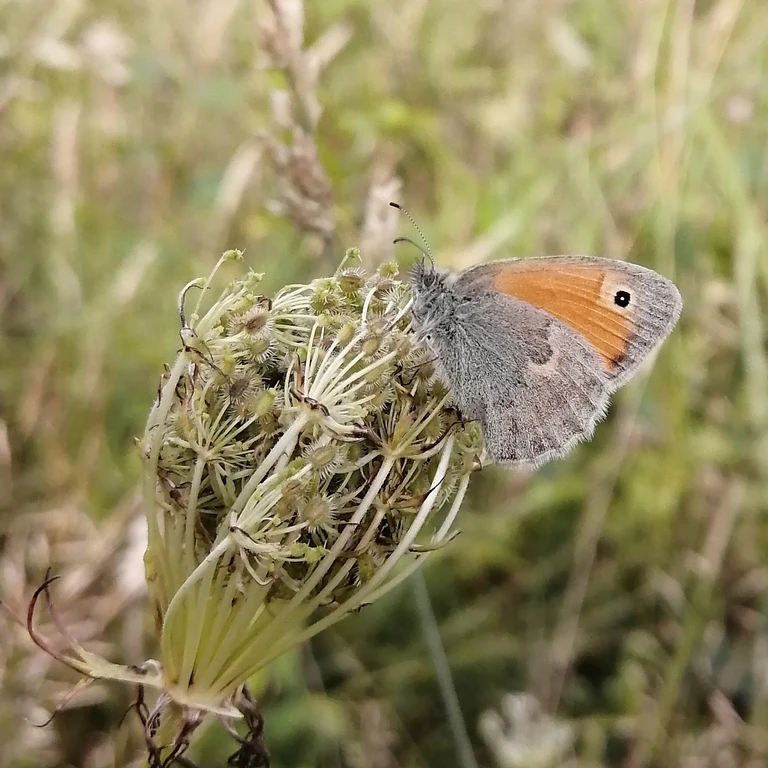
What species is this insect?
Coenonympha pamphilus
